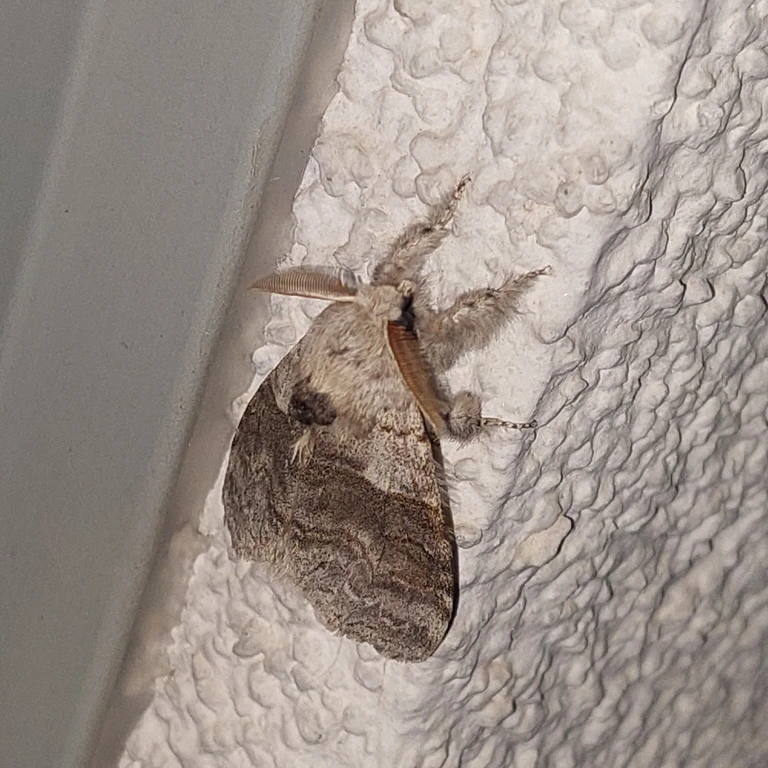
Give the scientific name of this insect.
Calliteara pudibunda
